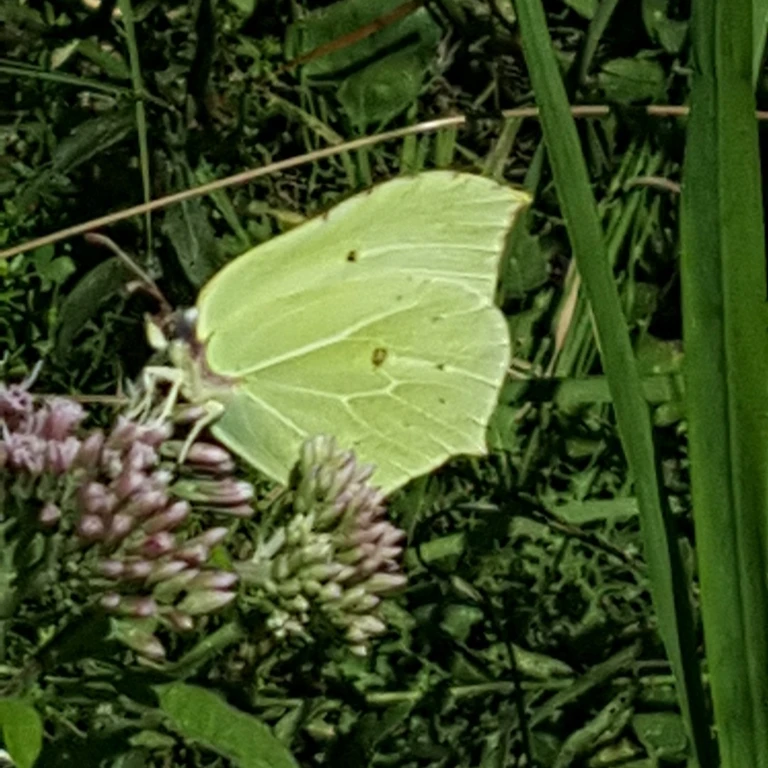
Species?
Gonepteryx rhamni
